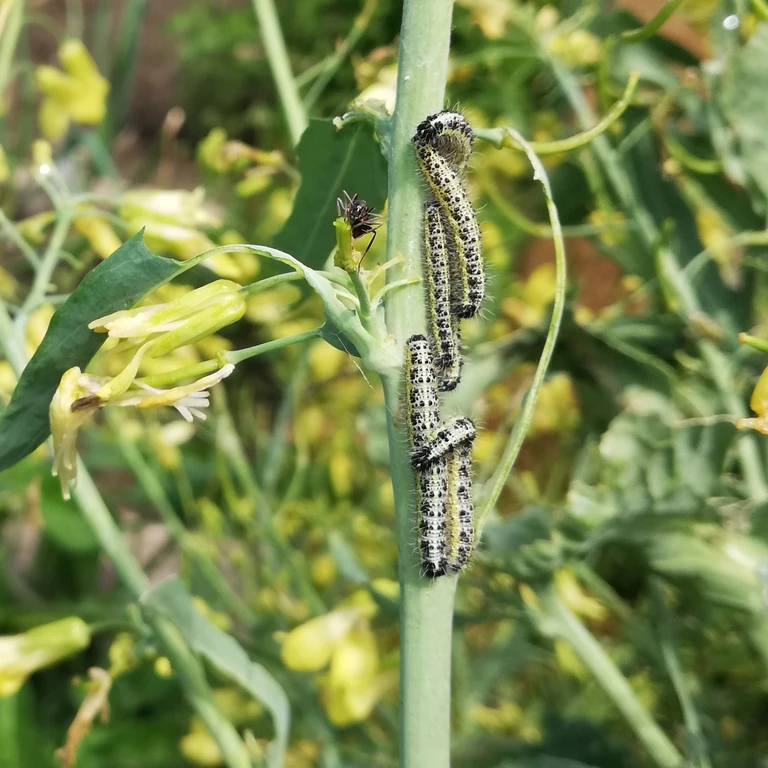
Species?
Pieris brassicae
